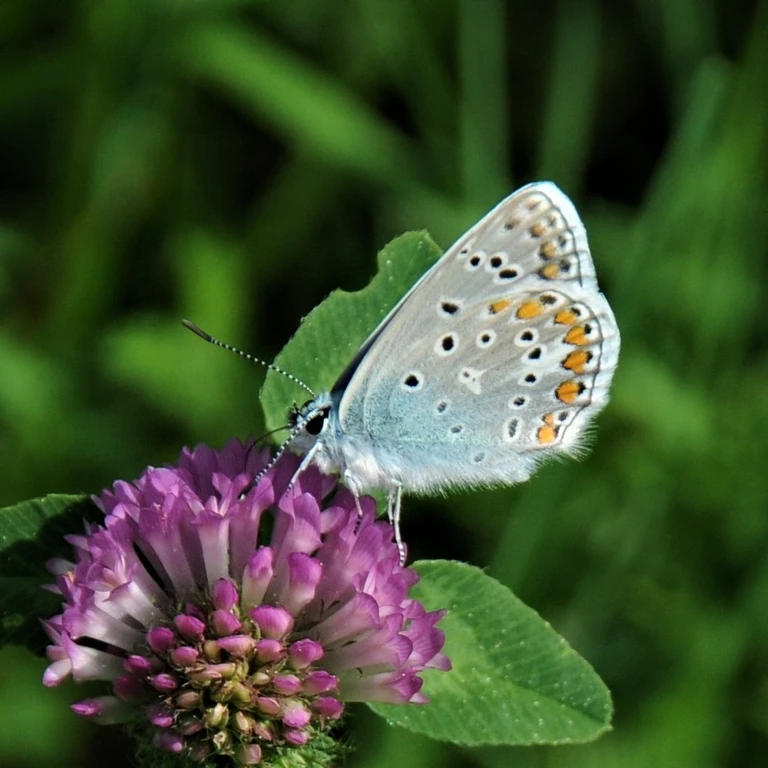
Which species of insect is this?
Polyommatus icarus
